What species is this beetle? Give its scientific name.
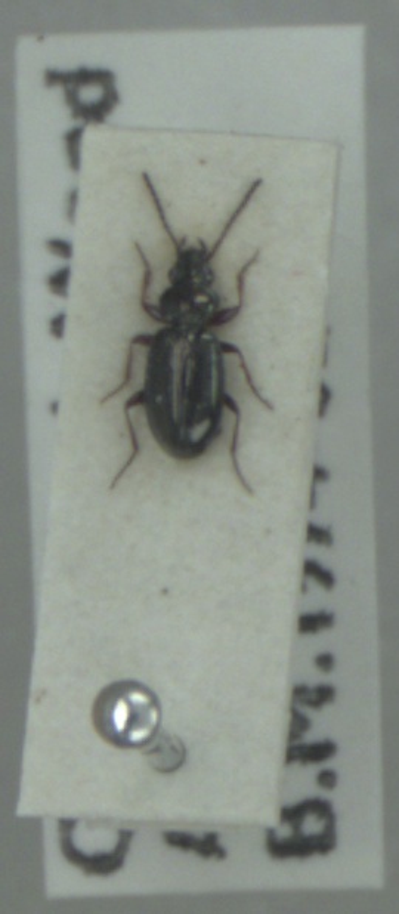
Bembidion lampros
